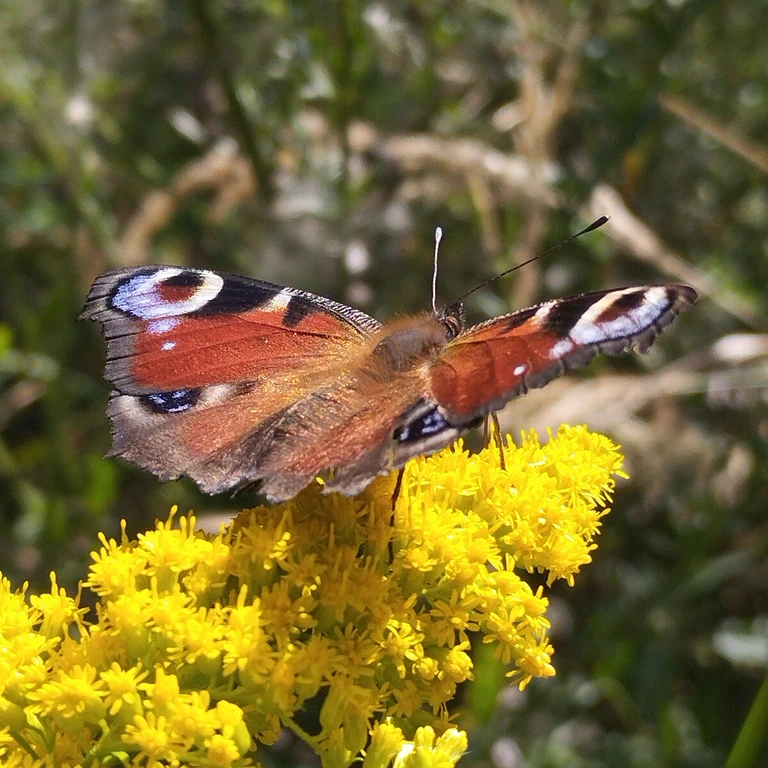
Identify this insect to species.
Aglais io
